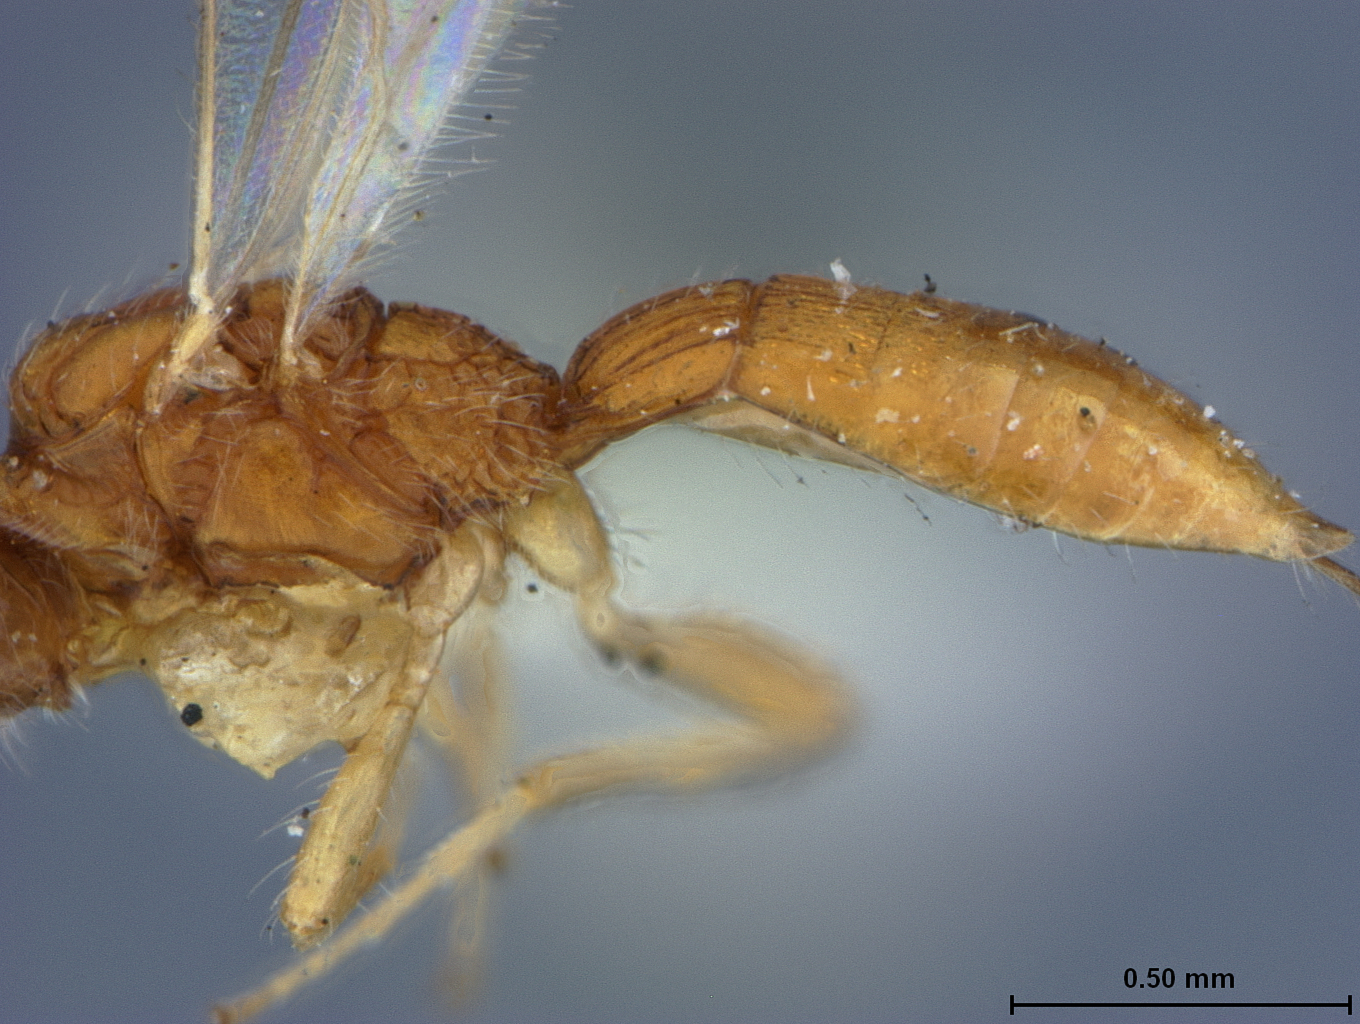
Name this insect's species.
Caenophanes melleus
